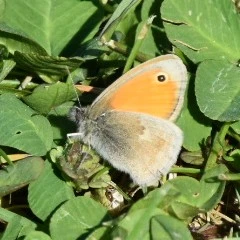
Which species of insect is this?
Coenonympha pamphilus
